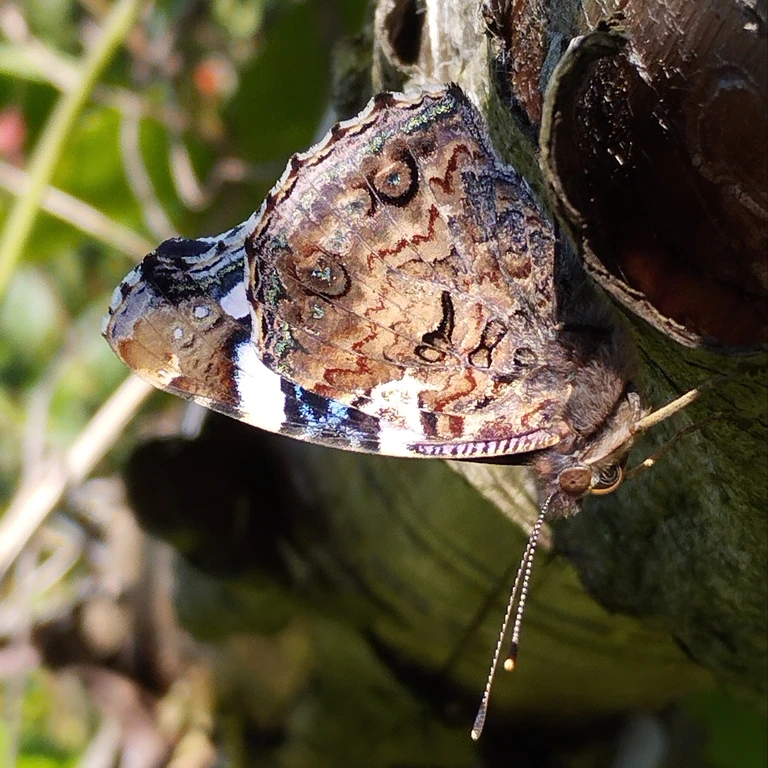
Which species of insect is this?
Vanessa atalanta
